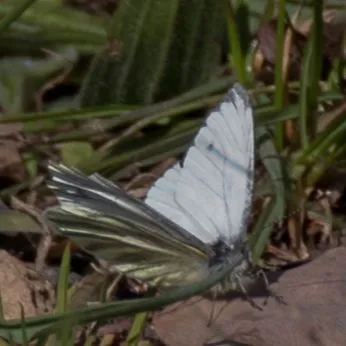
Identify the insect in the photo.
Pieris napi
